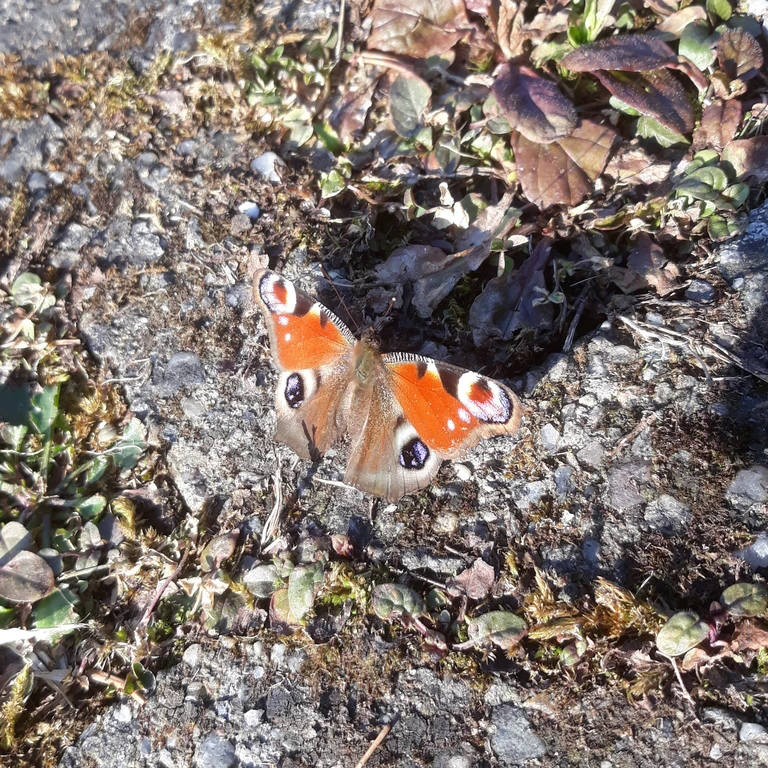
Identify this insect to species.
Aglais io
